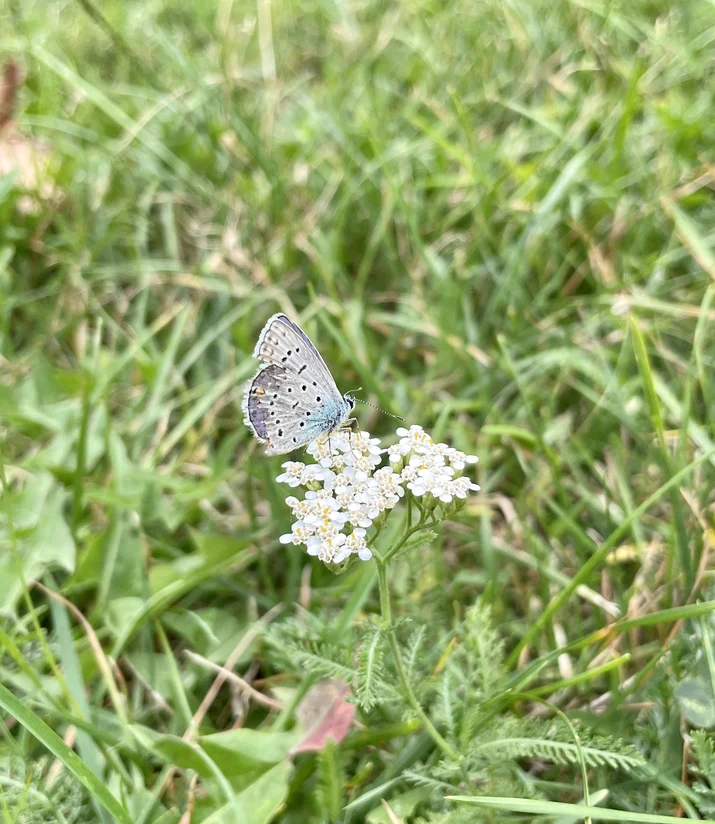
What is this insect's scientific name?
Polyommatus icarus
